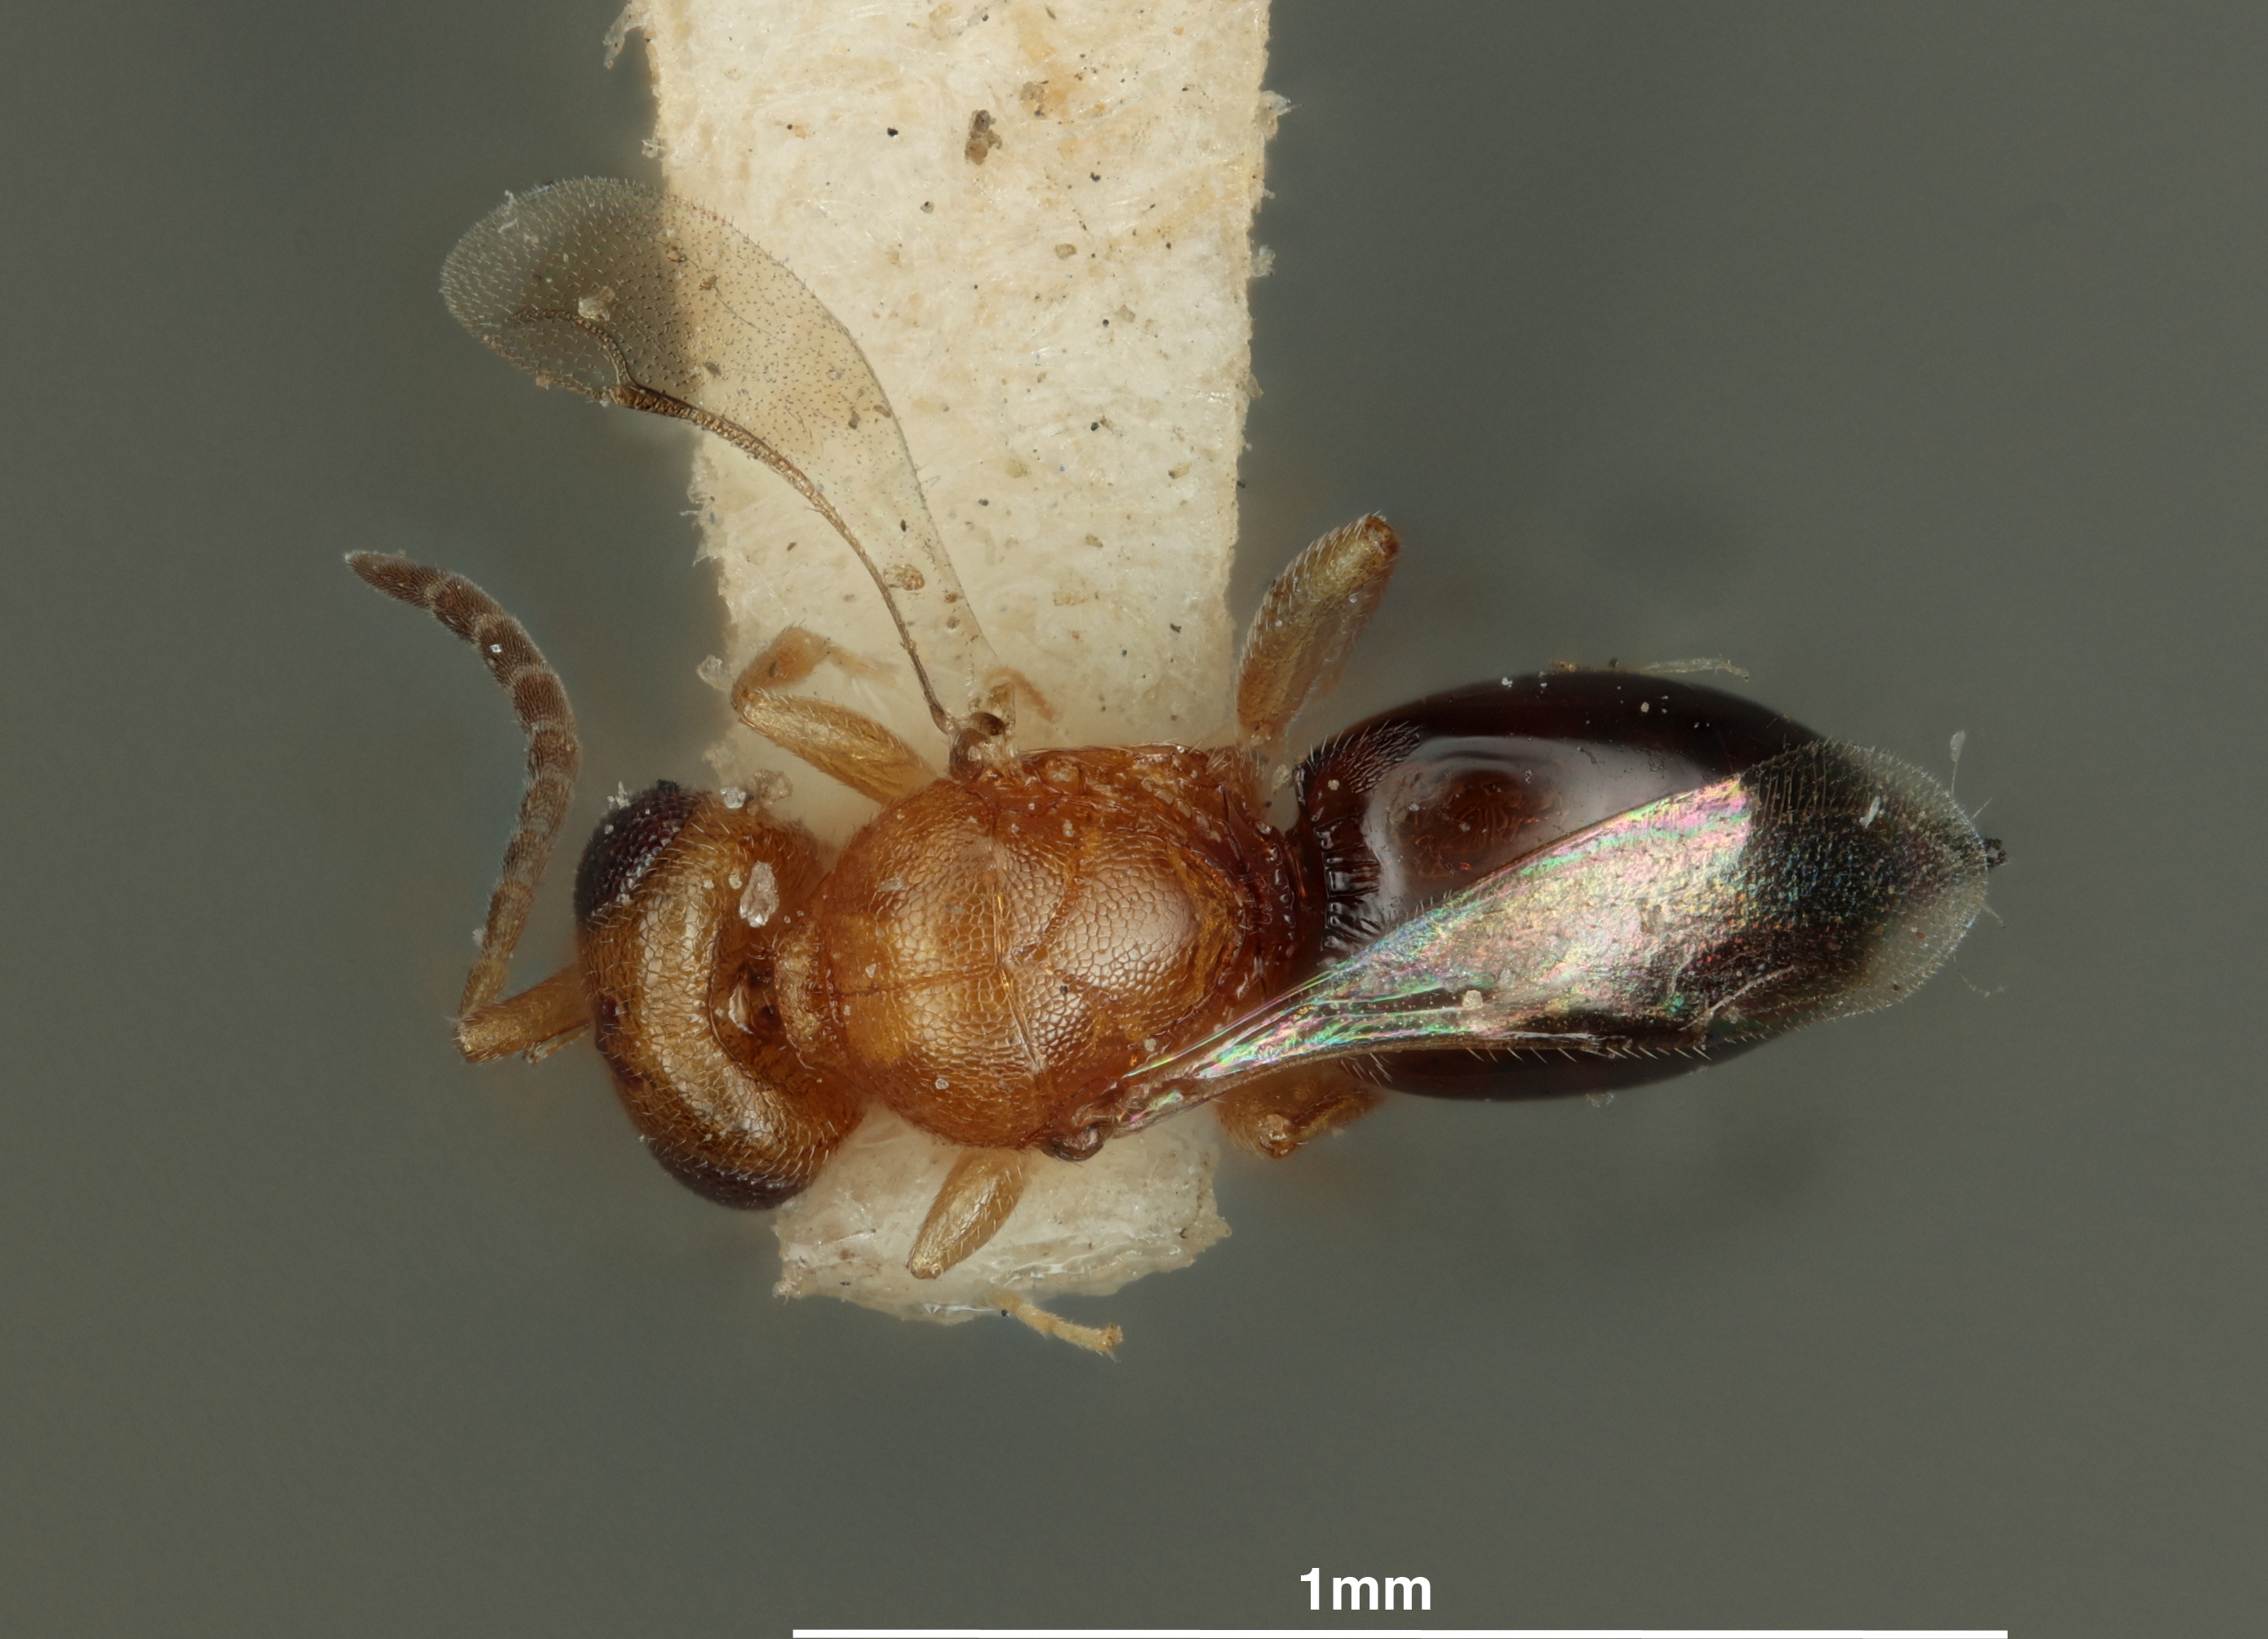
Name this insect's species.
Ceraphron californicus
